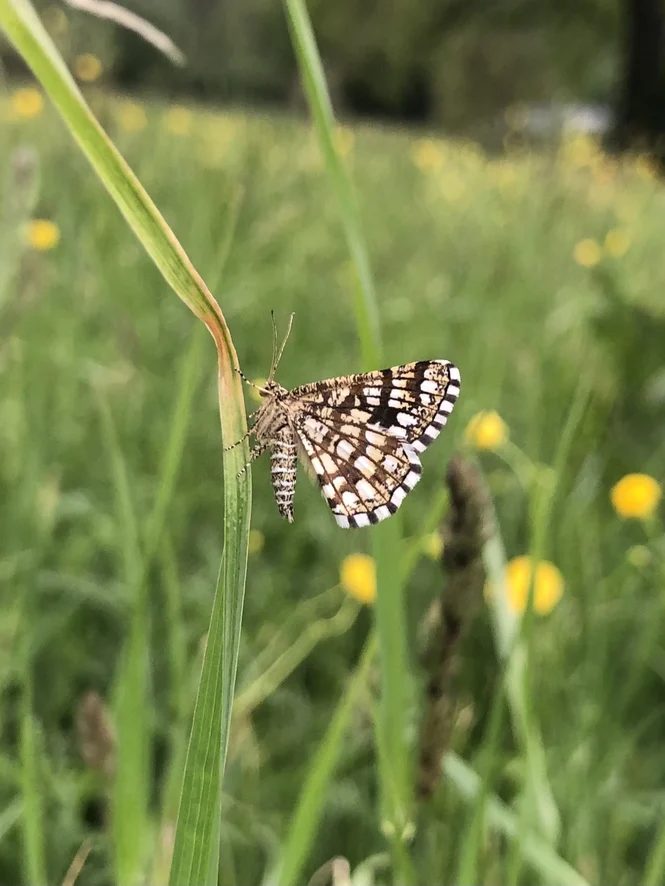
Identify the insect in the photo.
Chiasmia clathrata
